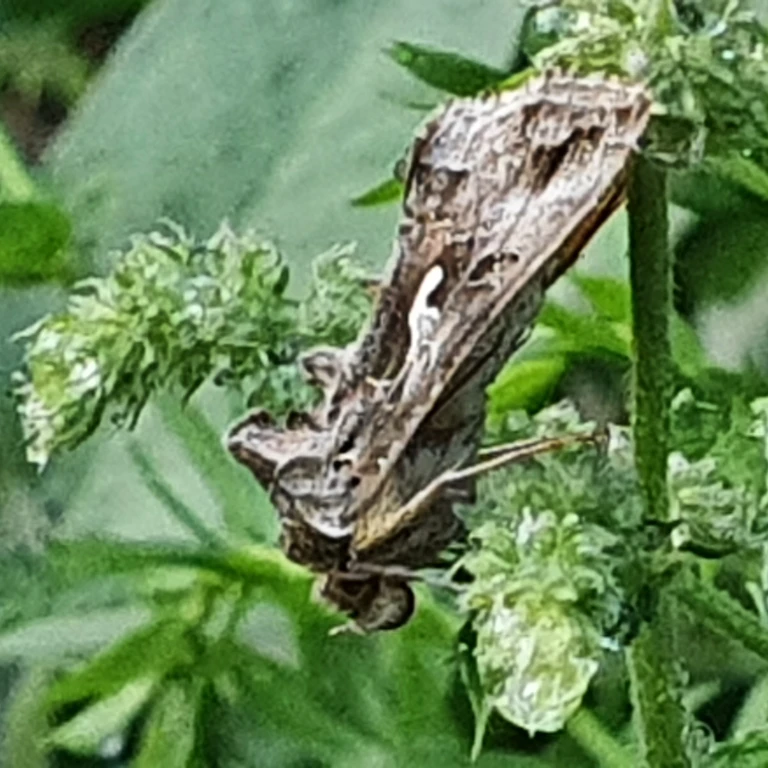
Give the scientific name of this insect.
Autographa gamma
